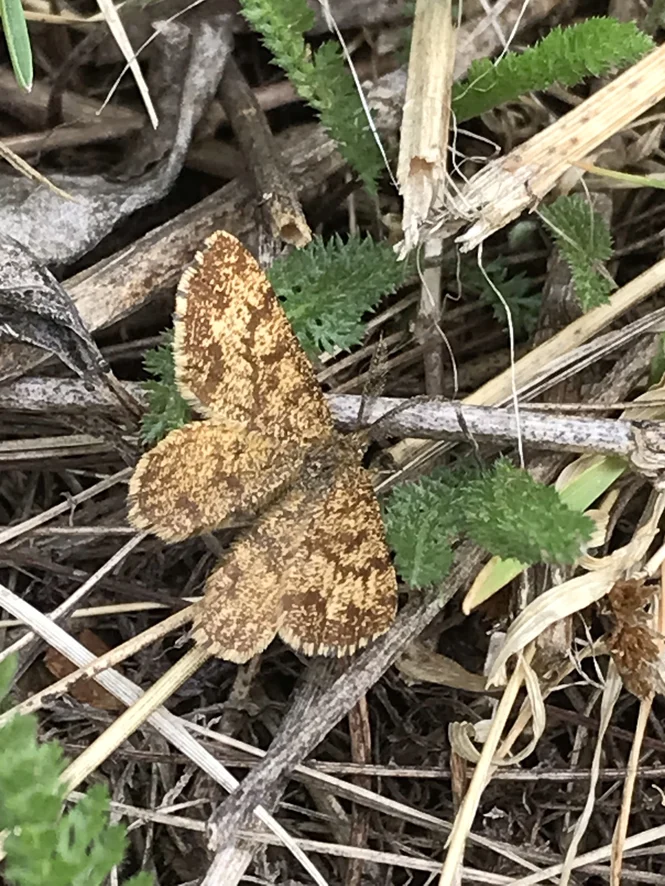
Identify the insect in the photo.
Ematurga atomaria
